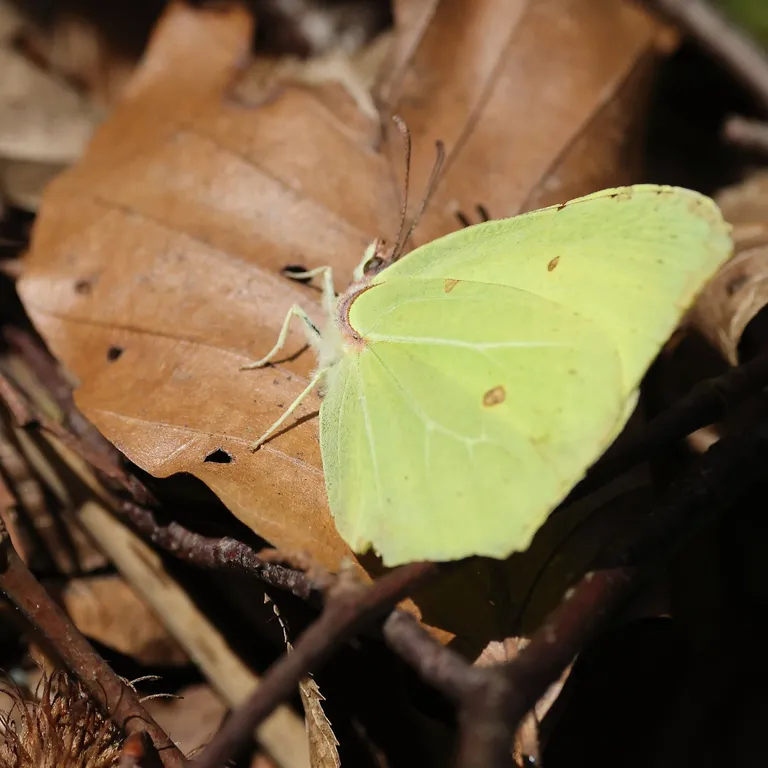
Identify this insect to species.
Gonepteryx rhamni
